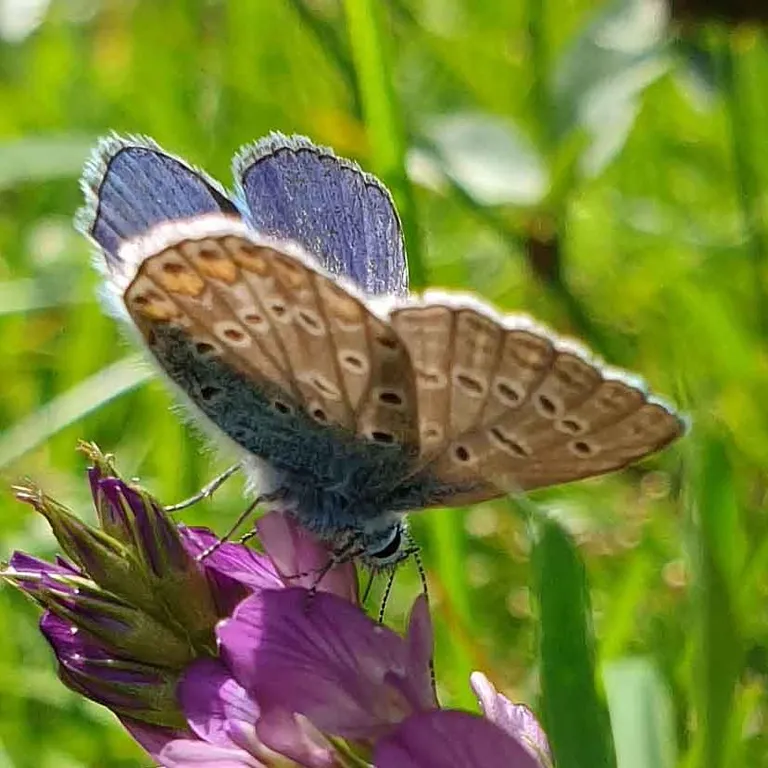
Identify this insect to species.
Polyommatus icarus
